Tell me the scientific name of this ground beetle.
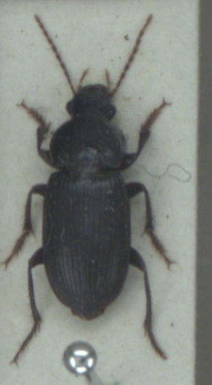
Harpalus tenebrosus
